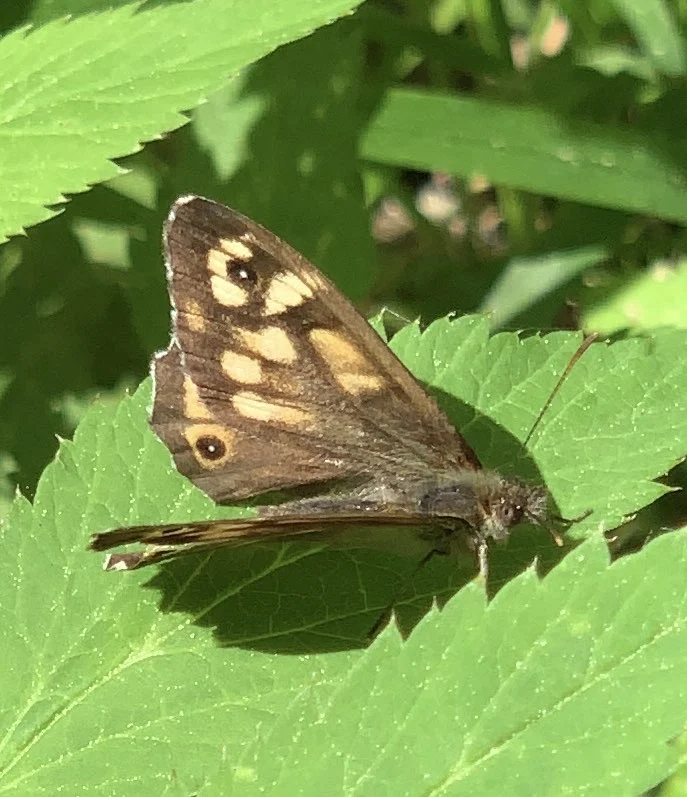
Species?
Pararge aegeria
